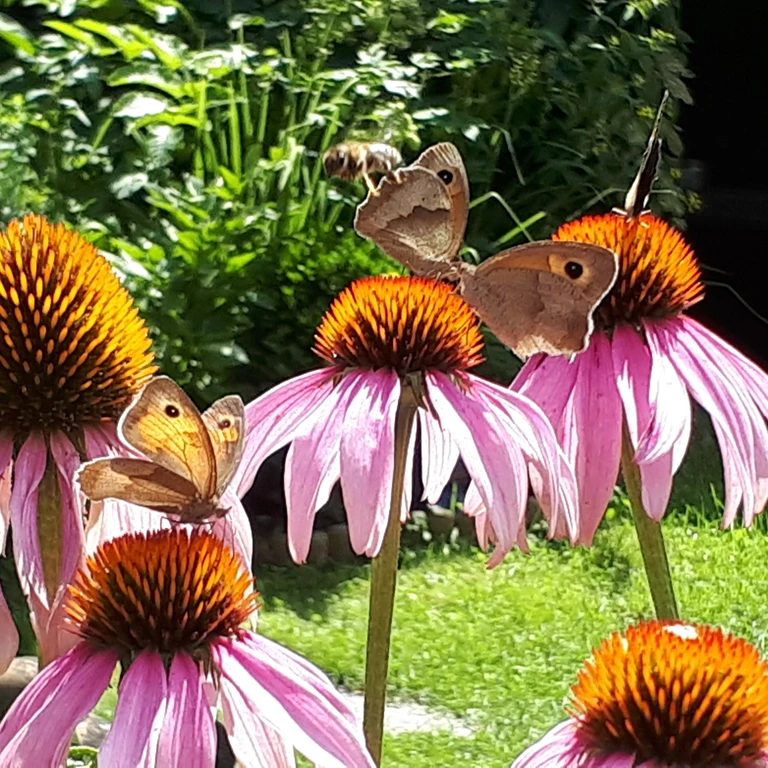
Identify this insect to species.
Maniola jurtina
